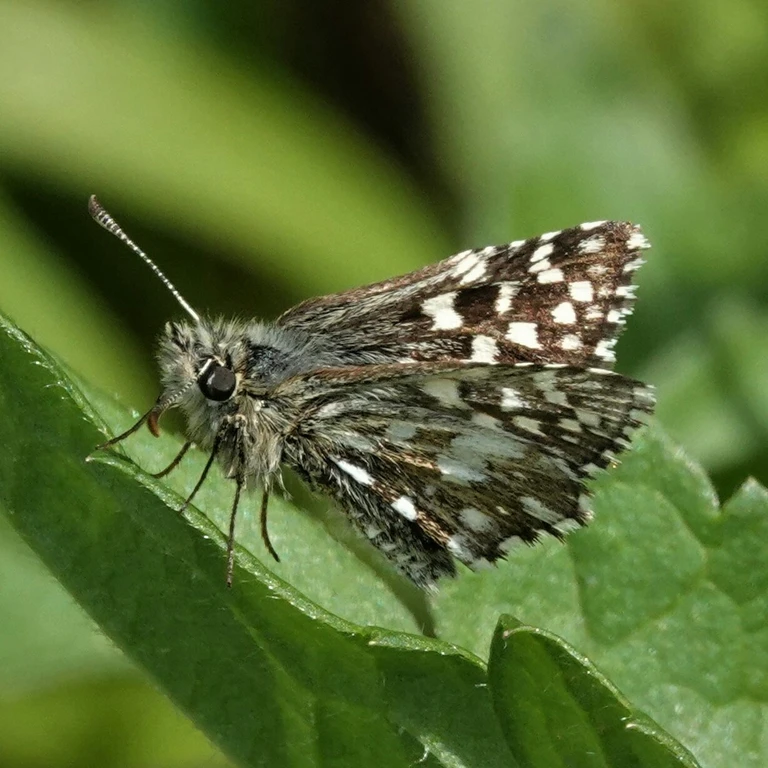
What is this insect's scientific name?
Pyrgus malvae
